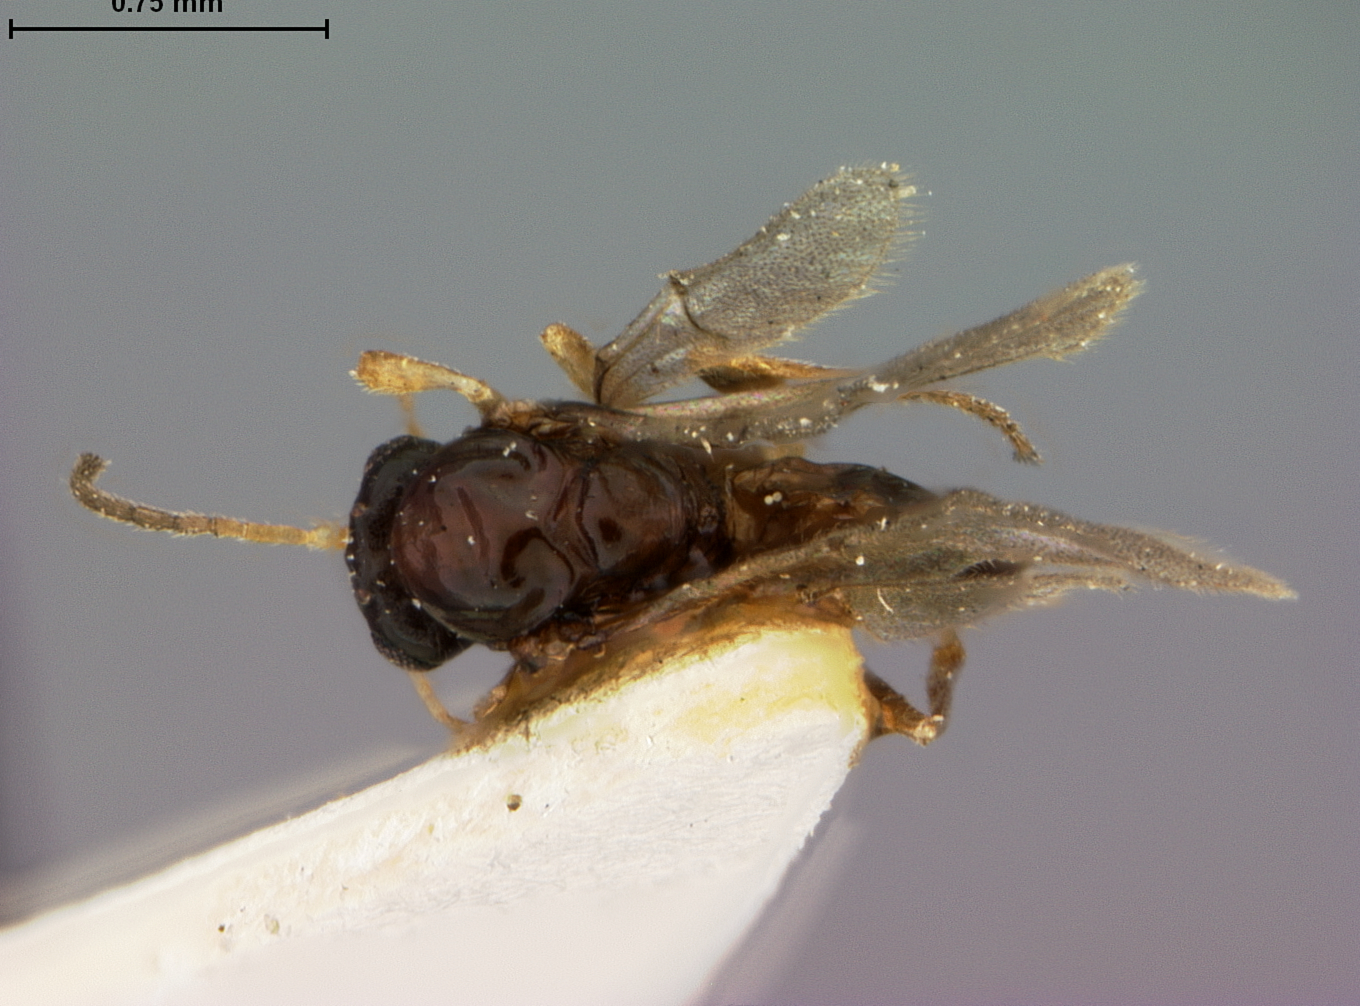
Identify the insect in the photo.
Neuroterus fugiens
